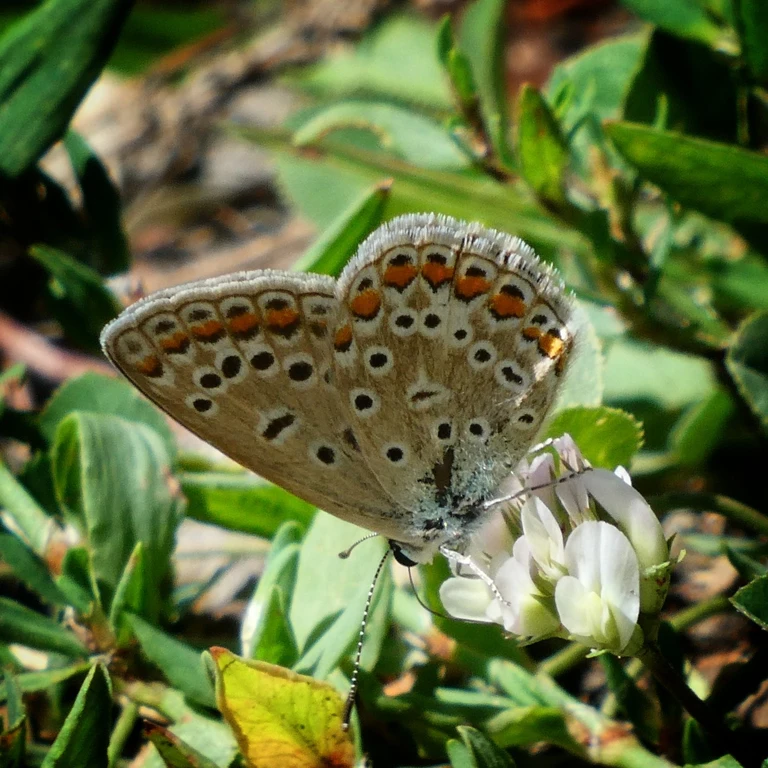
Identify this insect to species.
Polyommatus icarus
